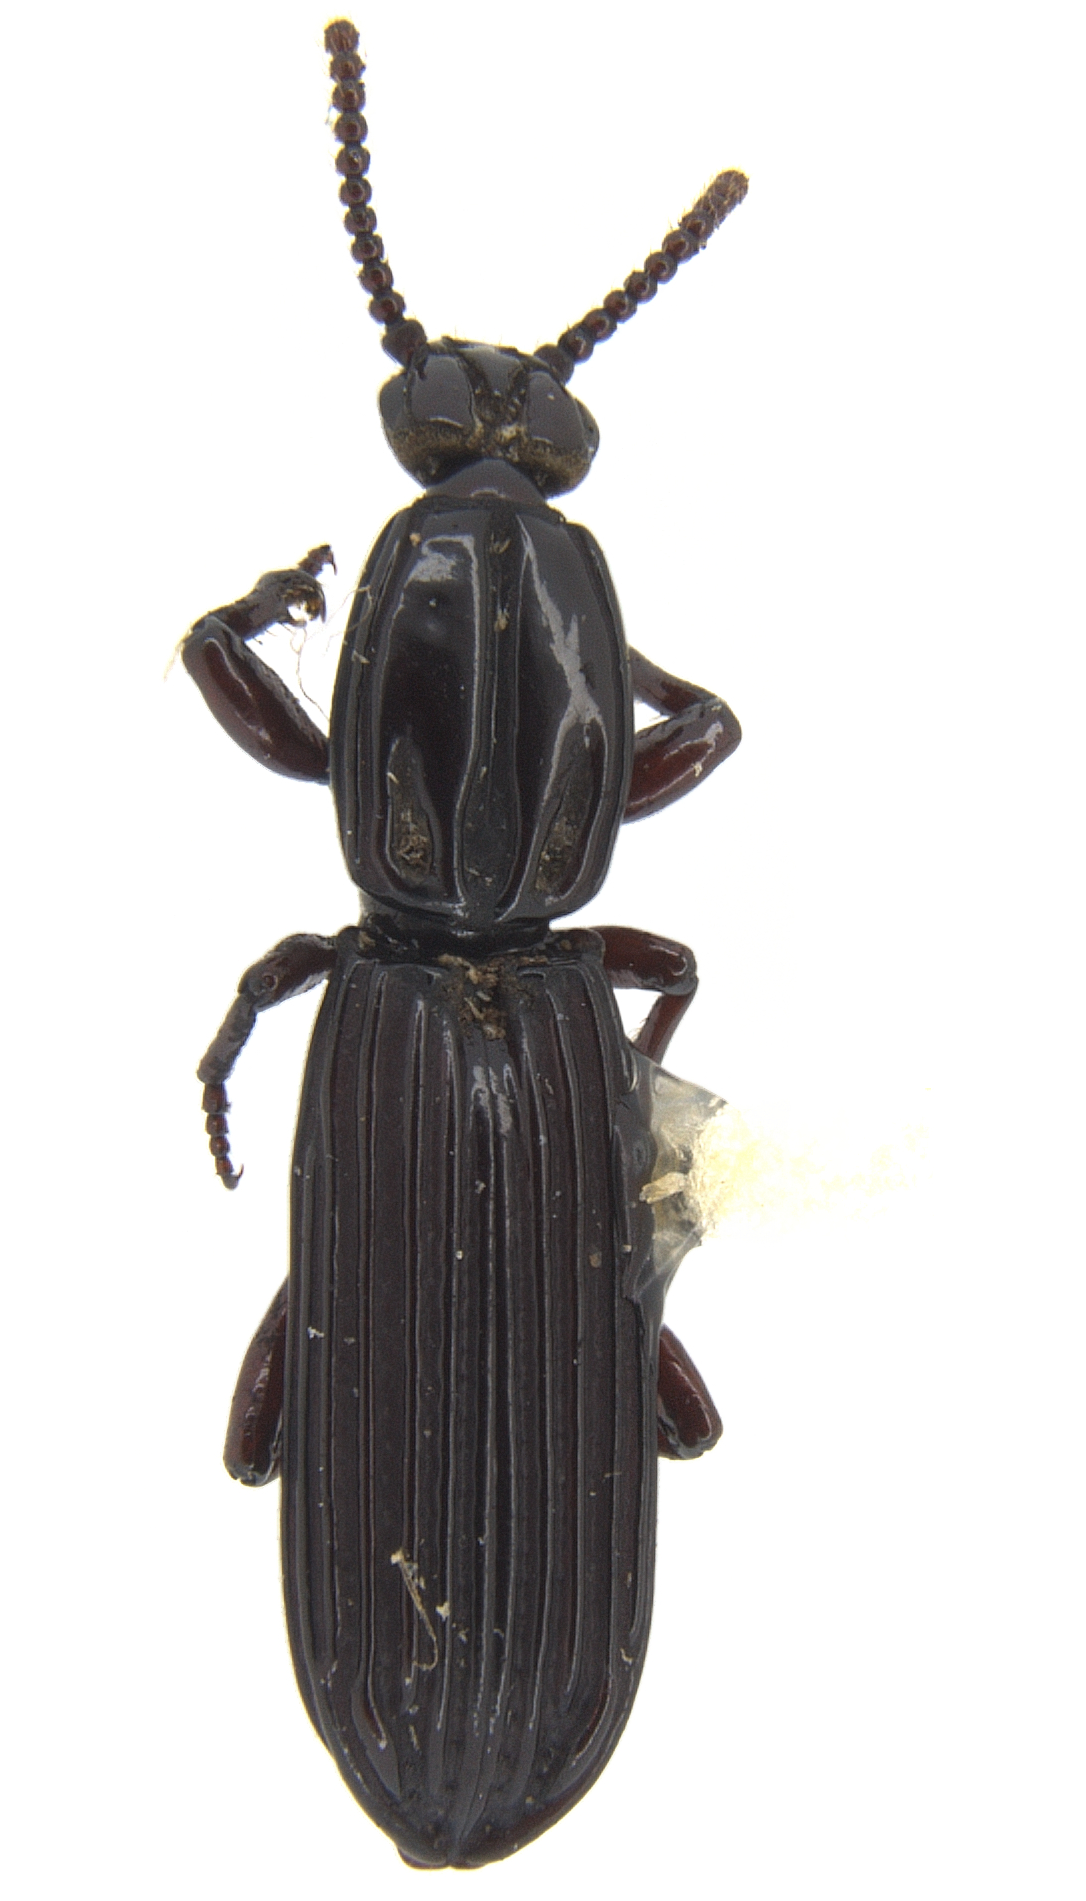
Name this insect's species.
Clinidium sculptile
